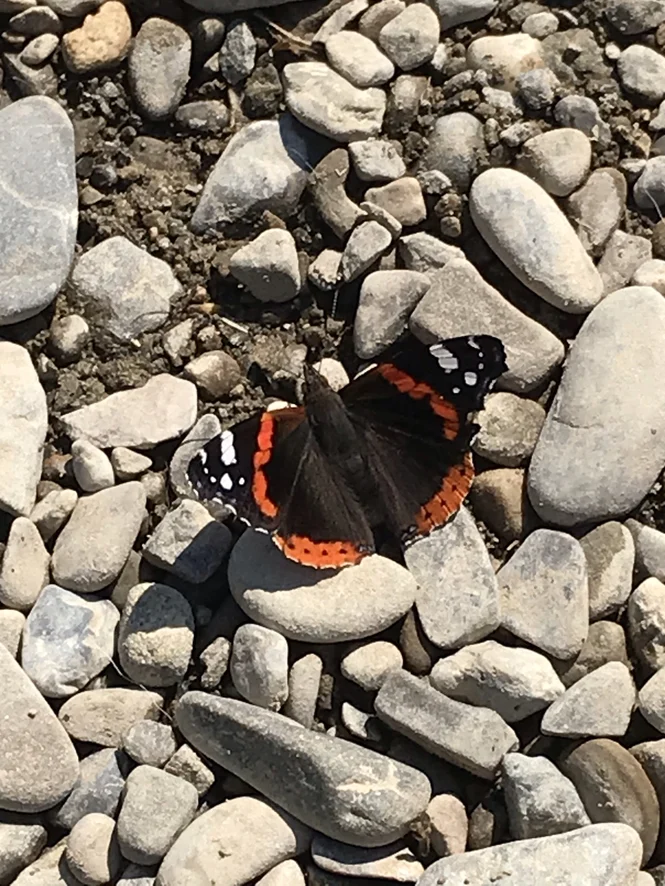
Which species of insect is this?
Vanessa atalanta
